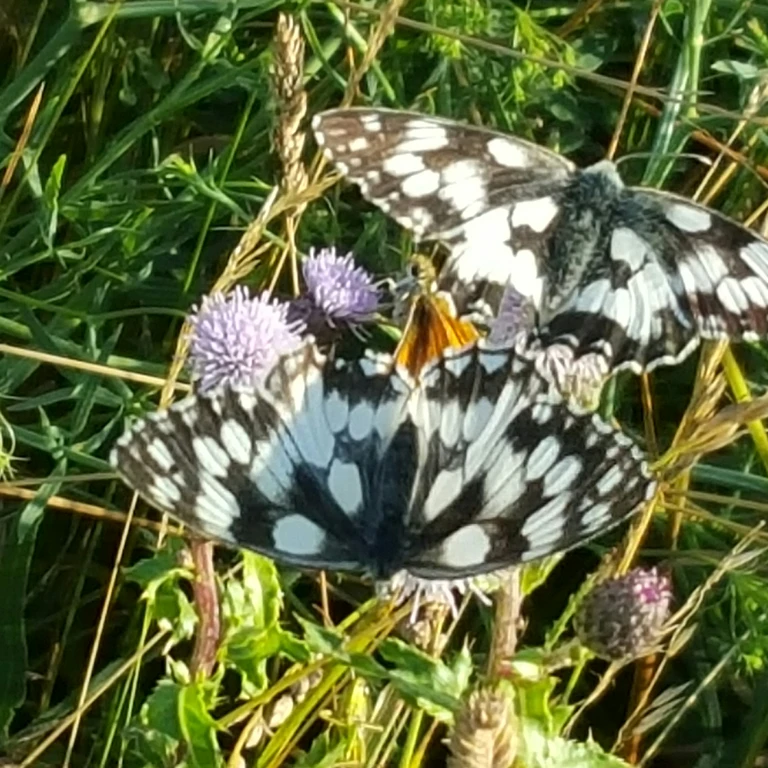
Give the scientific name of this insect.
Melanargia galathea
